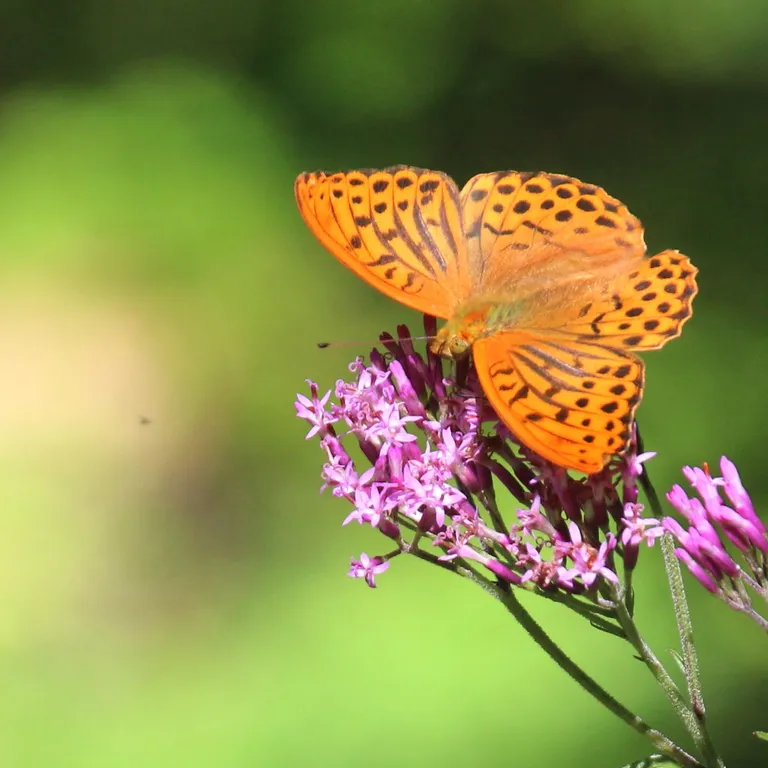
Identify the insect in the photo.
Argynnis paphia
